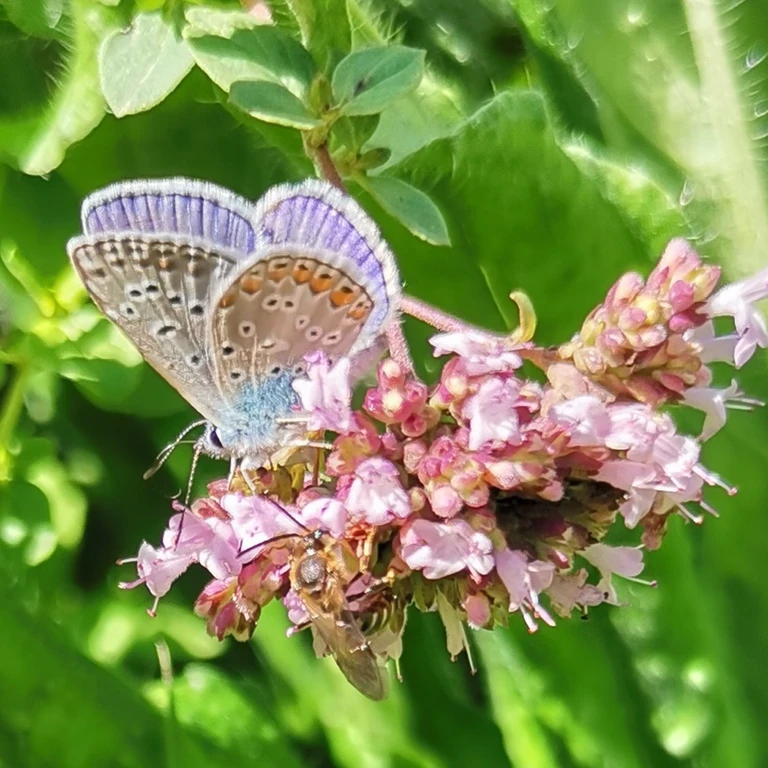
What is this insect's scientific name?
Polyommatus icarus
